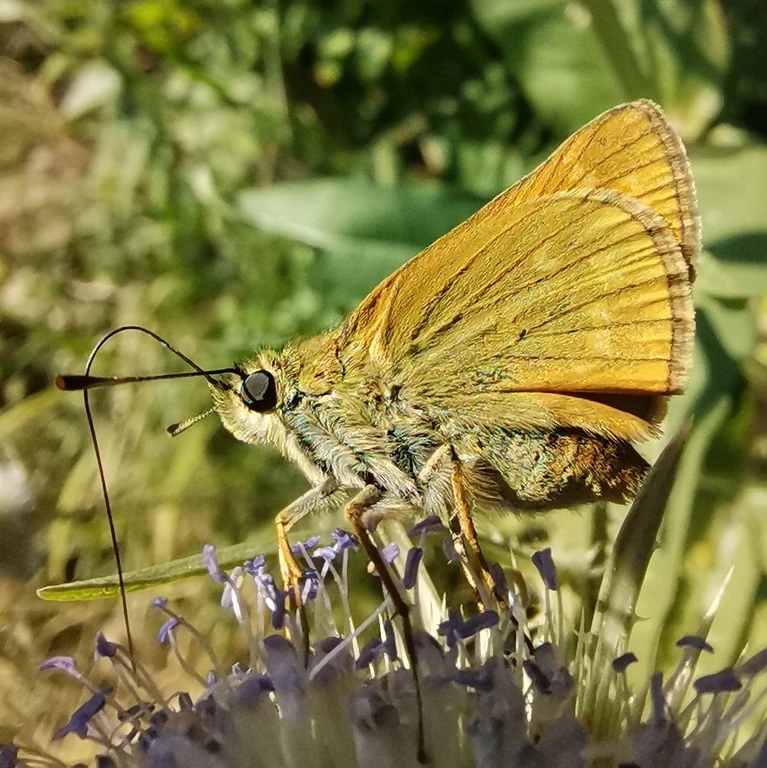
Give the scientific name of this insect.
Ochlodes sylvanus (also Ochlodes venata)
